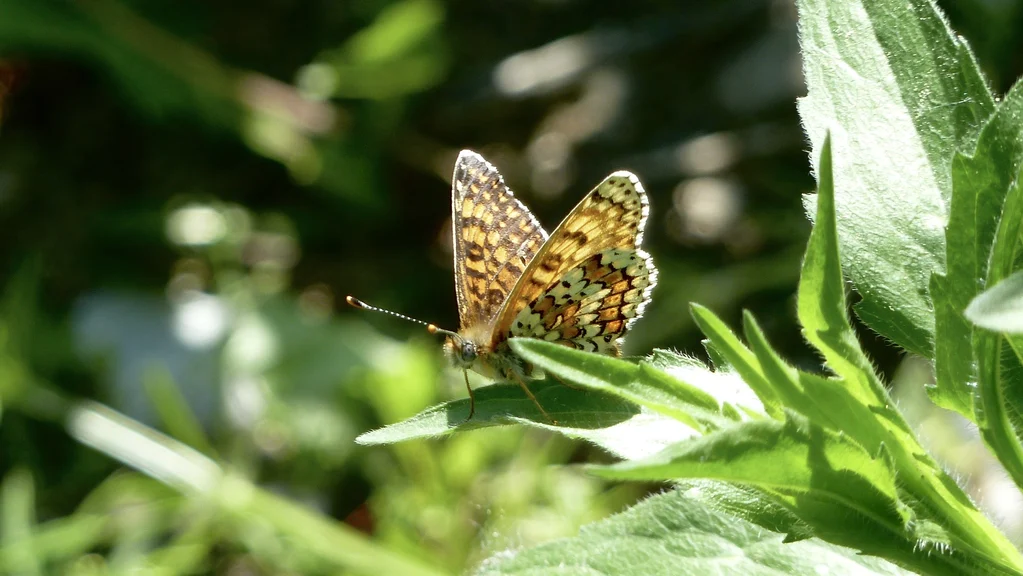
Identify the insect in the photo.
Melitaea cinxia
